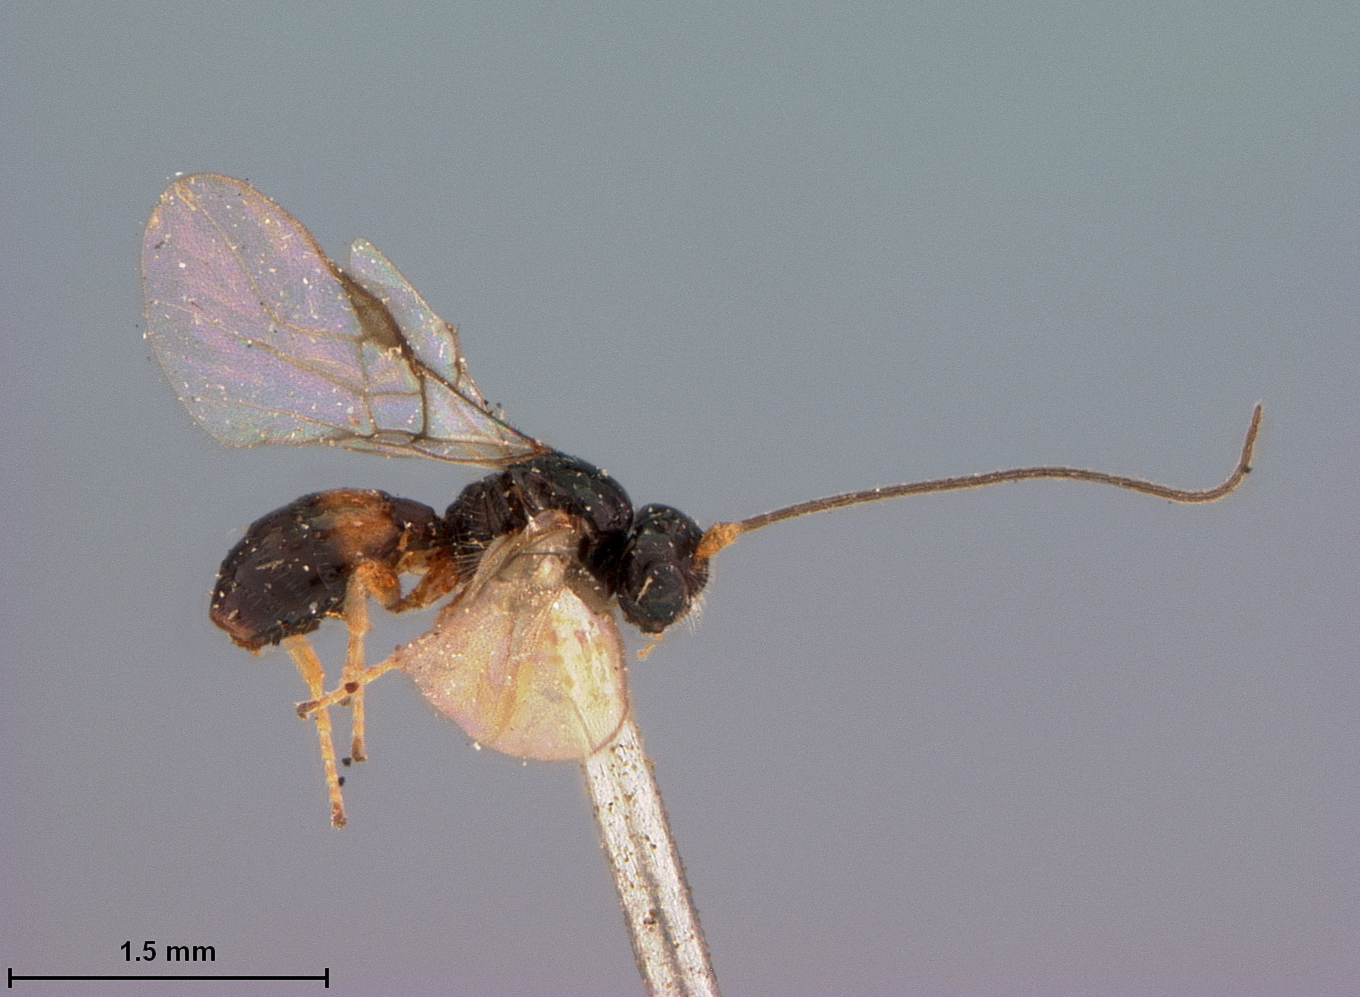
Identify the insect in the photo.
Opius unifasciatus
